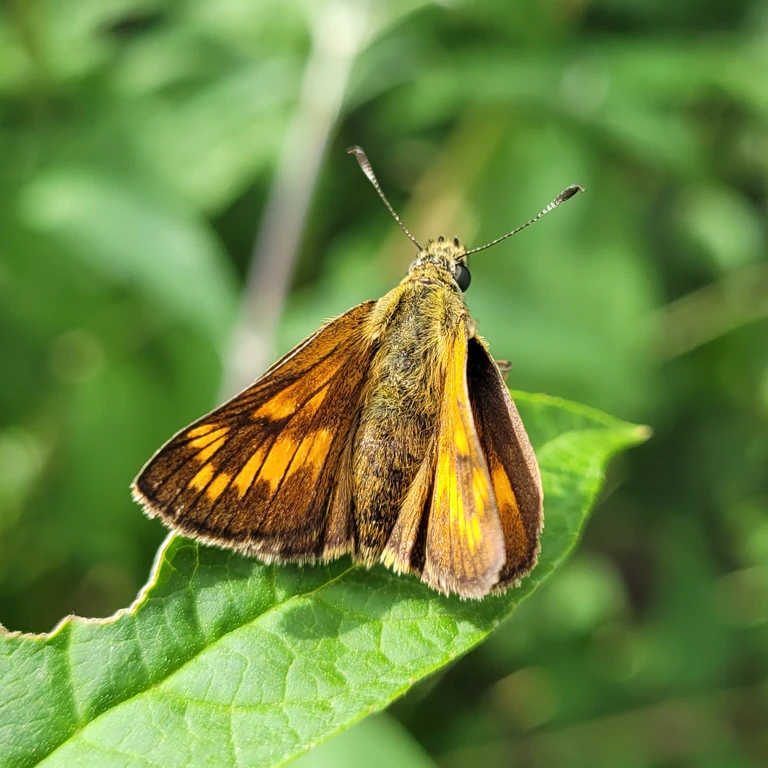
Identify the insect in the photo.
Ochlodes sylvanus (also Ochlodes venata)
